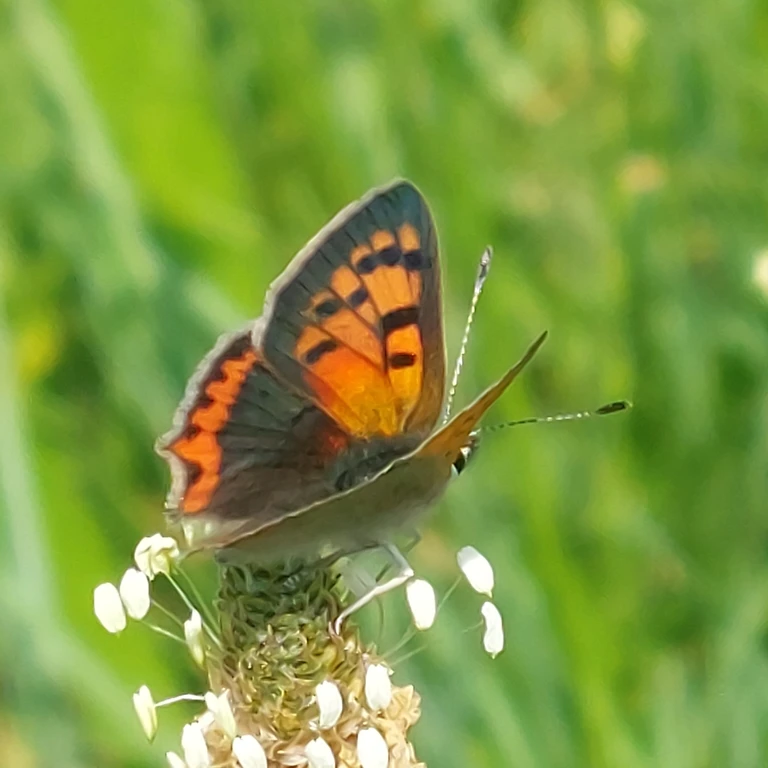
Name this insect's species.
Lycaena phlaeas
